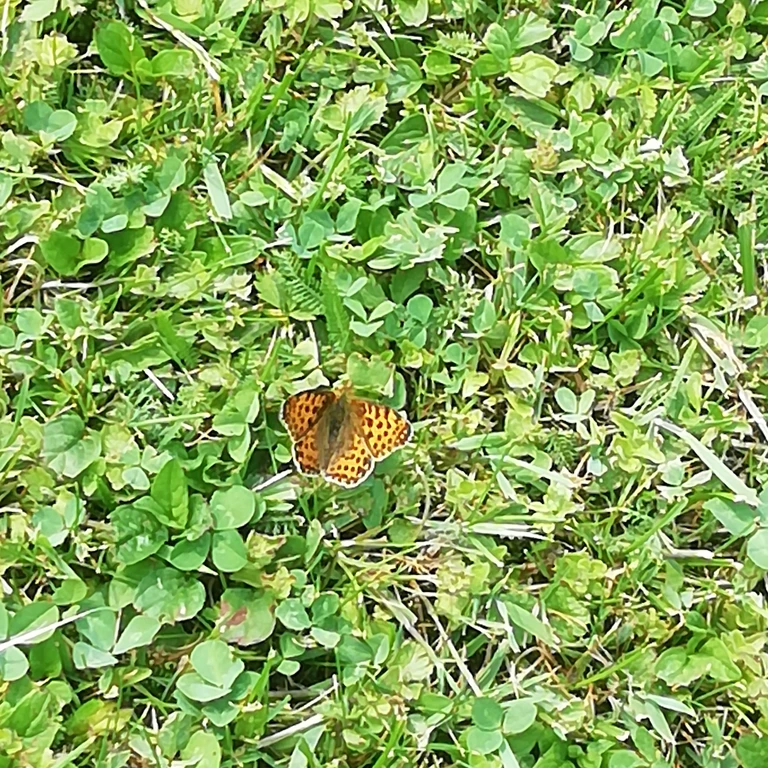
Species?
Issoria lathonia
